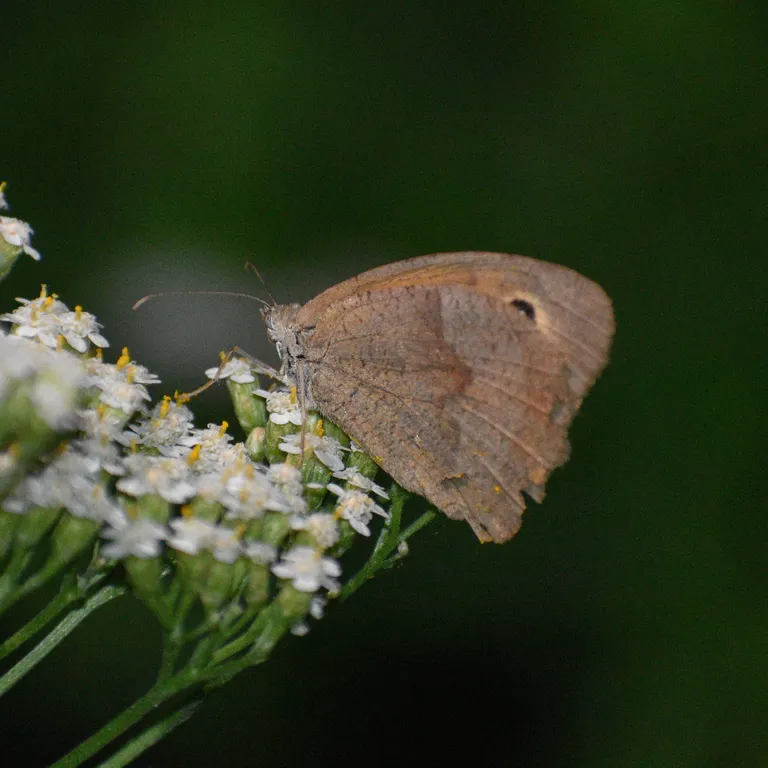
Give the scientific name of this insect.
Maniola jurtina
